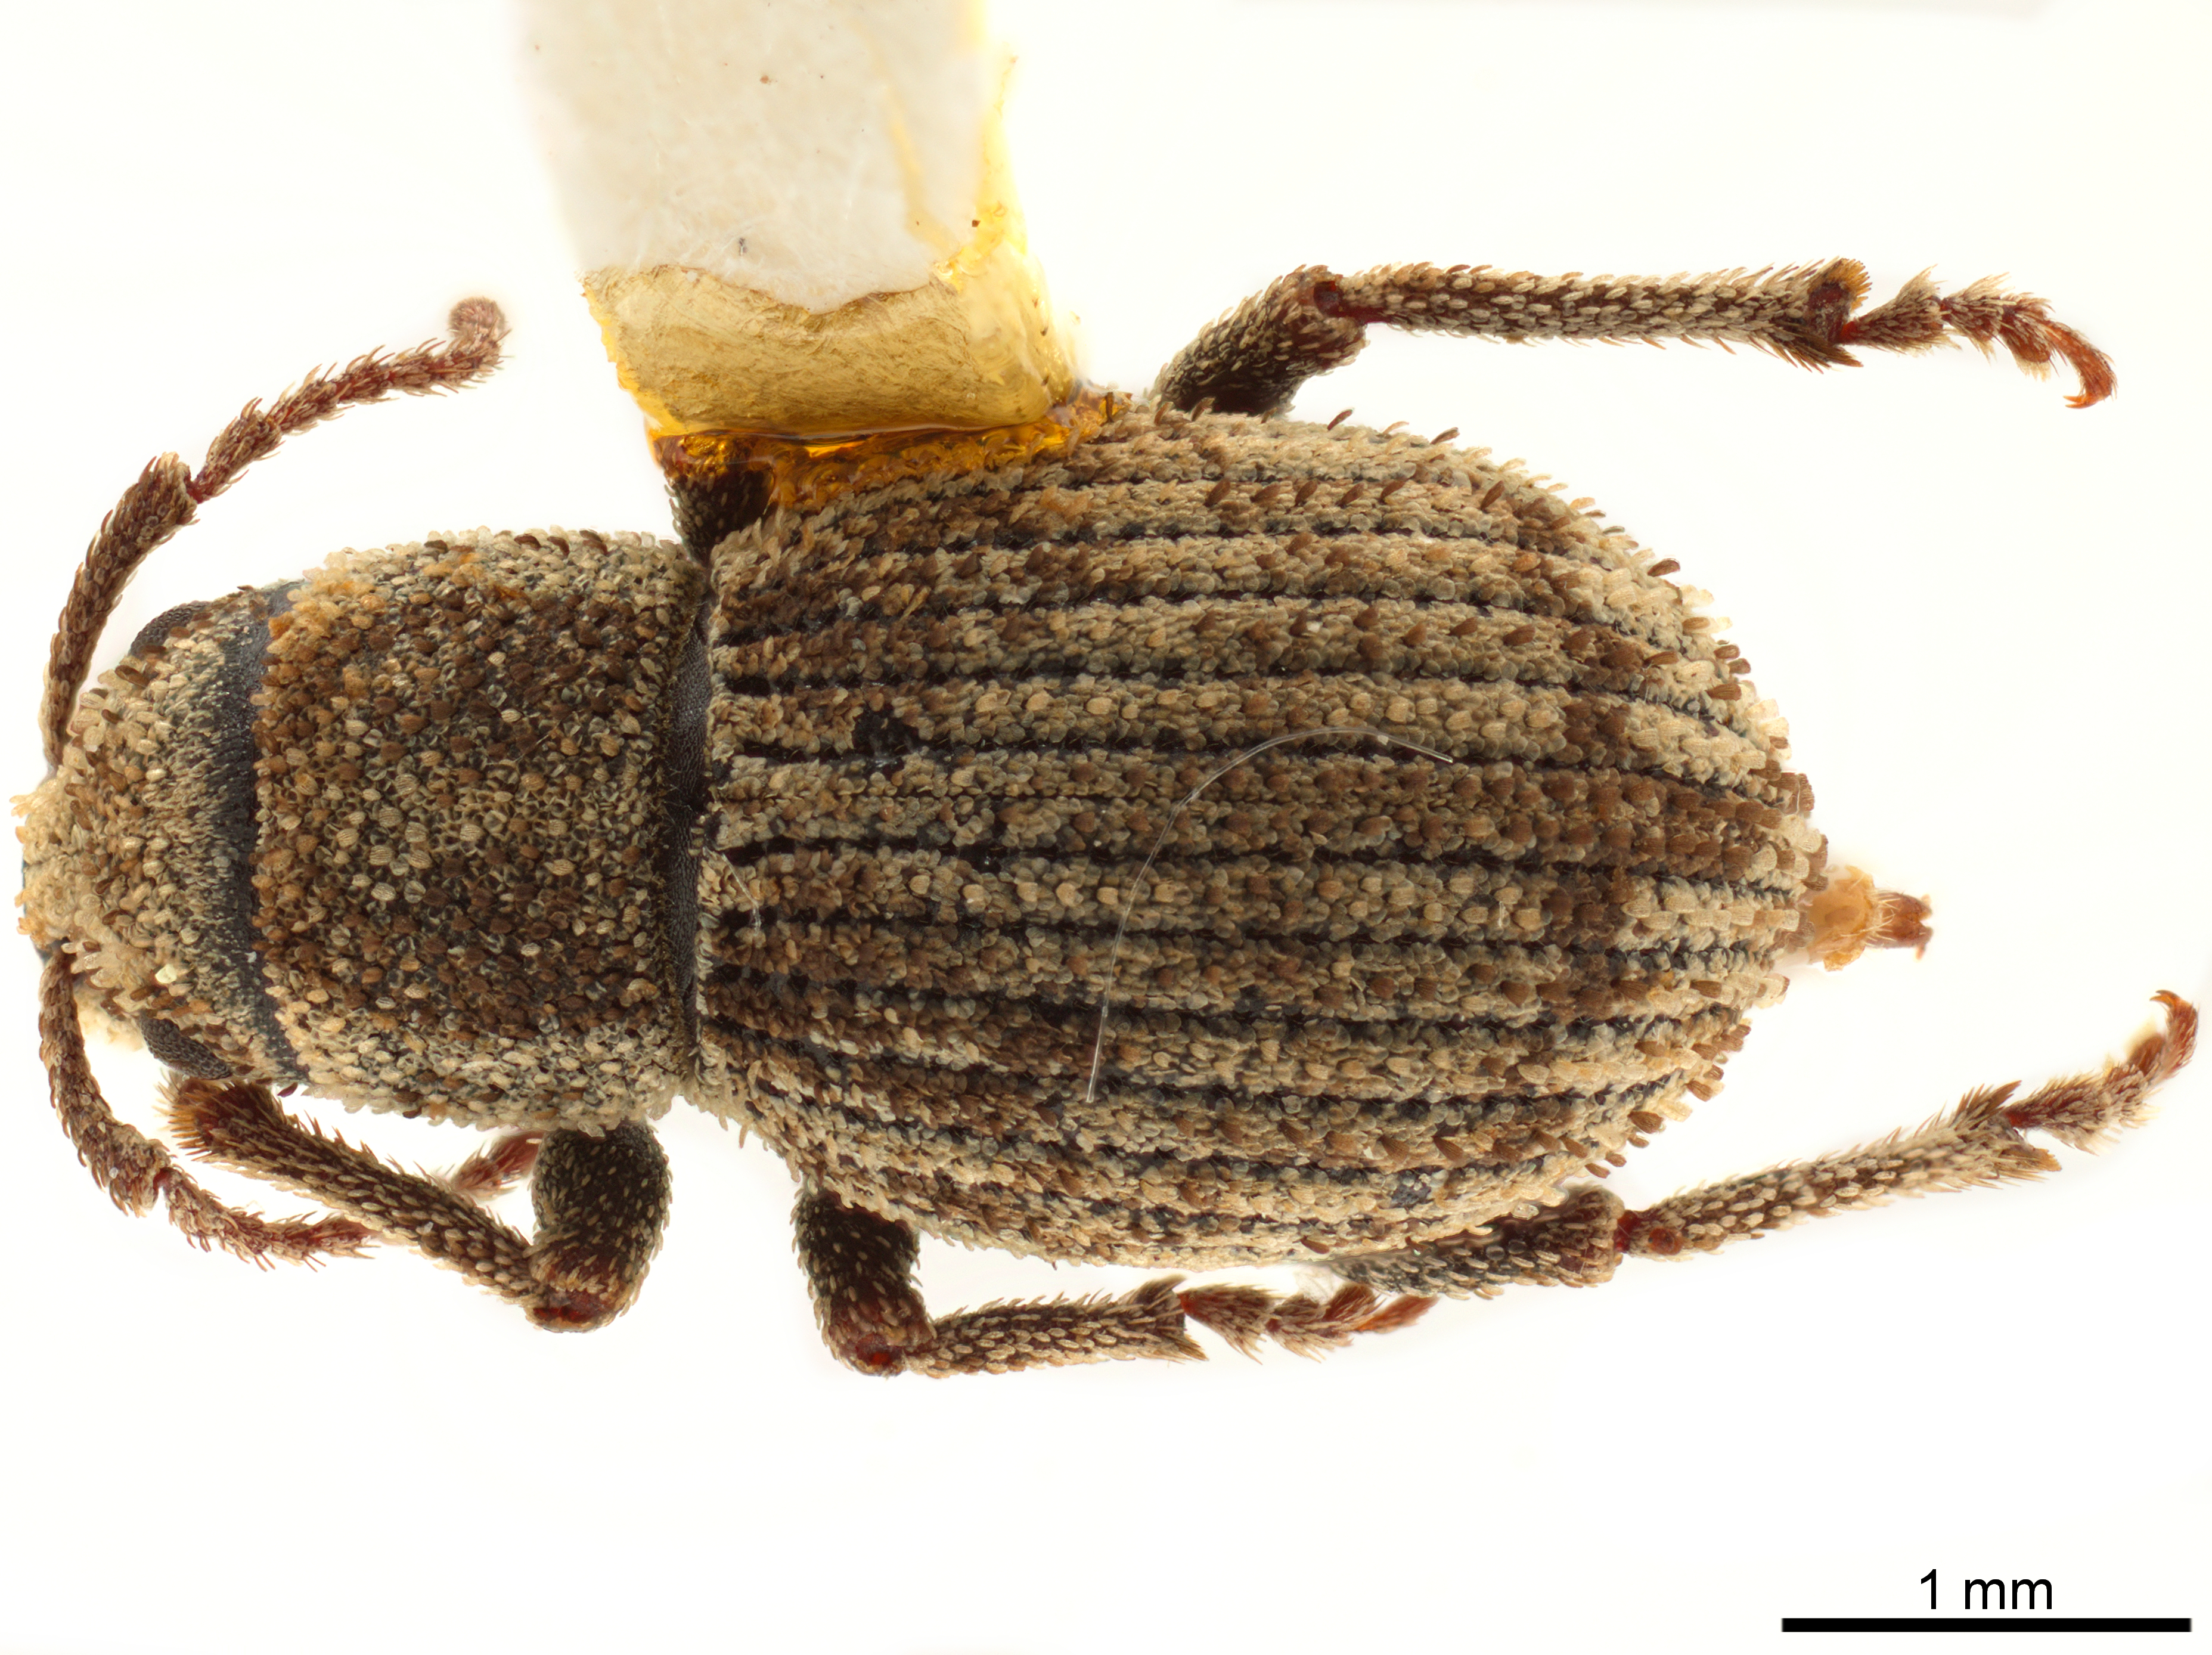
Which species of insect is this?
Aragnomus griseus
